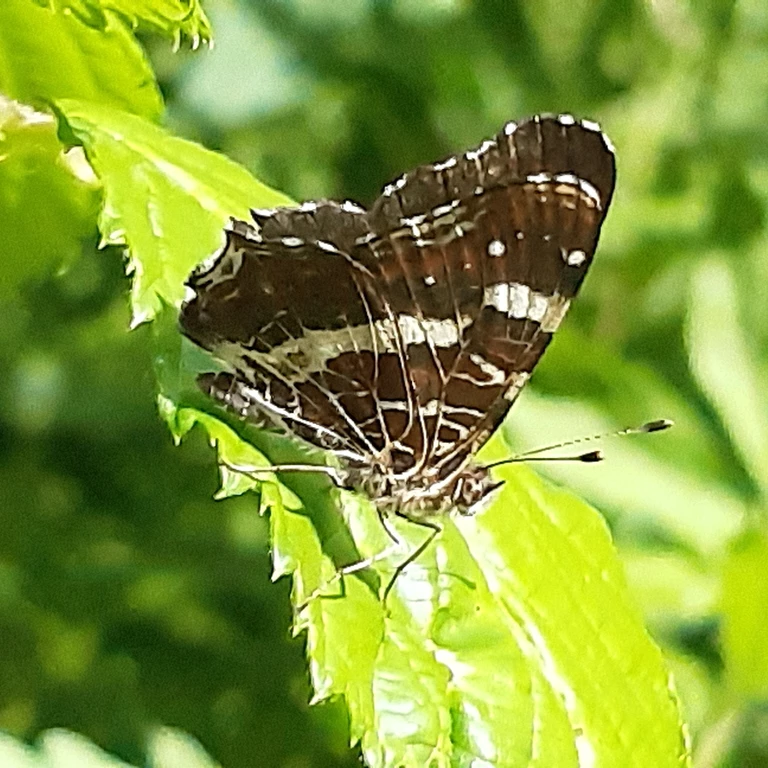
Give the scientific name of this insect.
Araschnia levana
